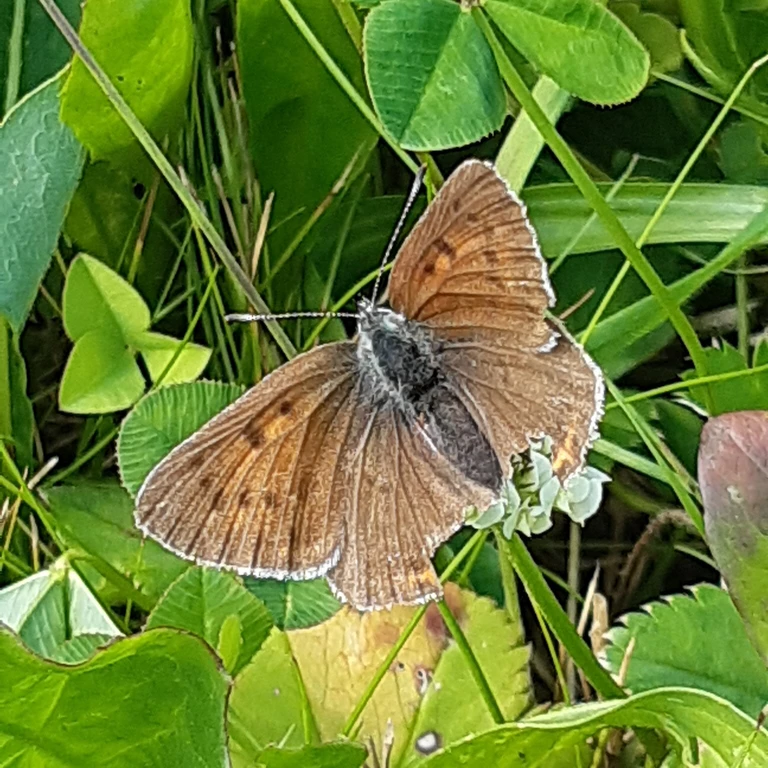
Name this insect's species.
Lycaena hippothoe (also Palaeochrysophanus hippothoe)
